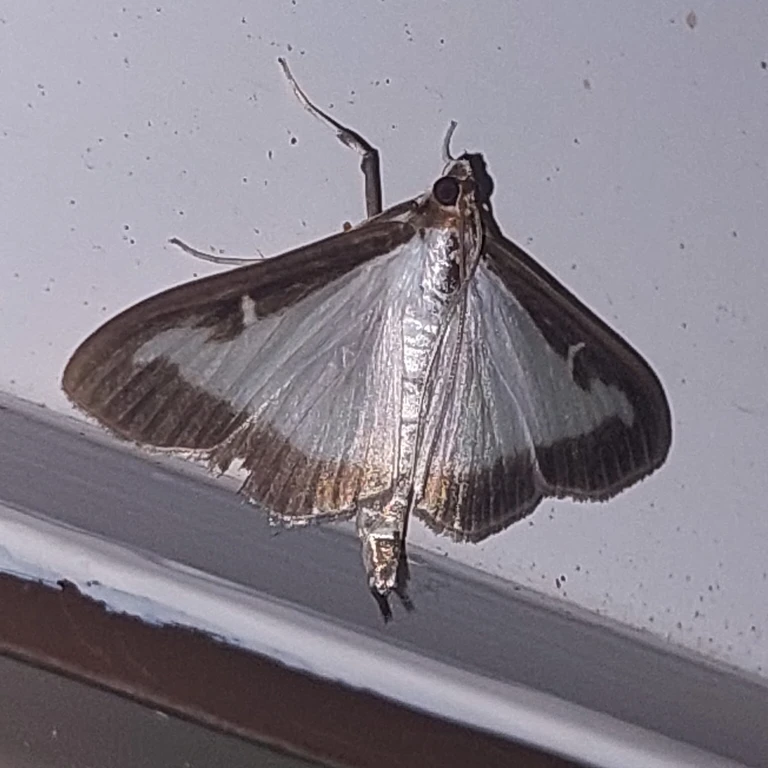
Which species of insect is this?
Cydalima perspectalis
